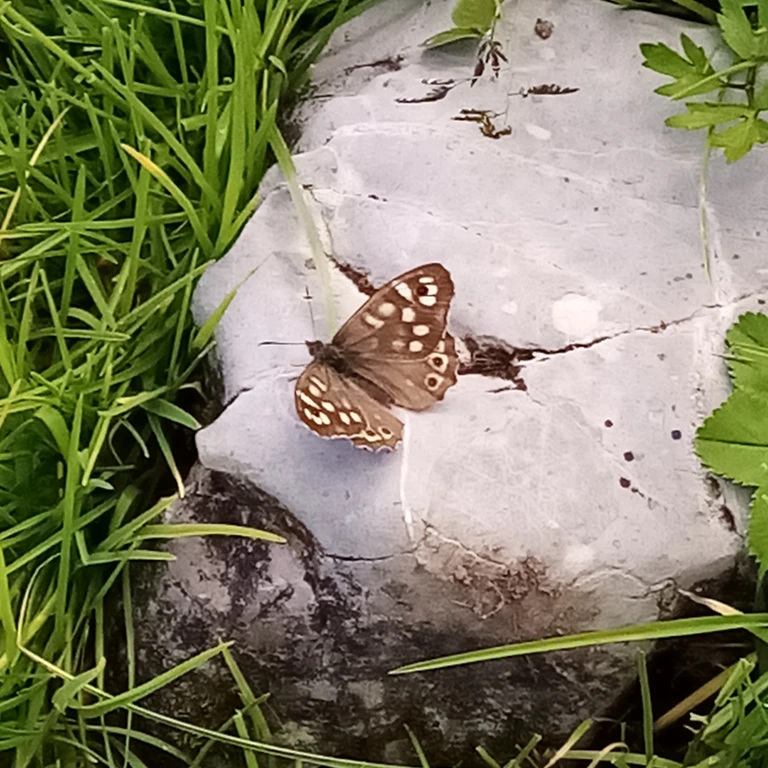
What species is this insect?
Pararge aegeria
